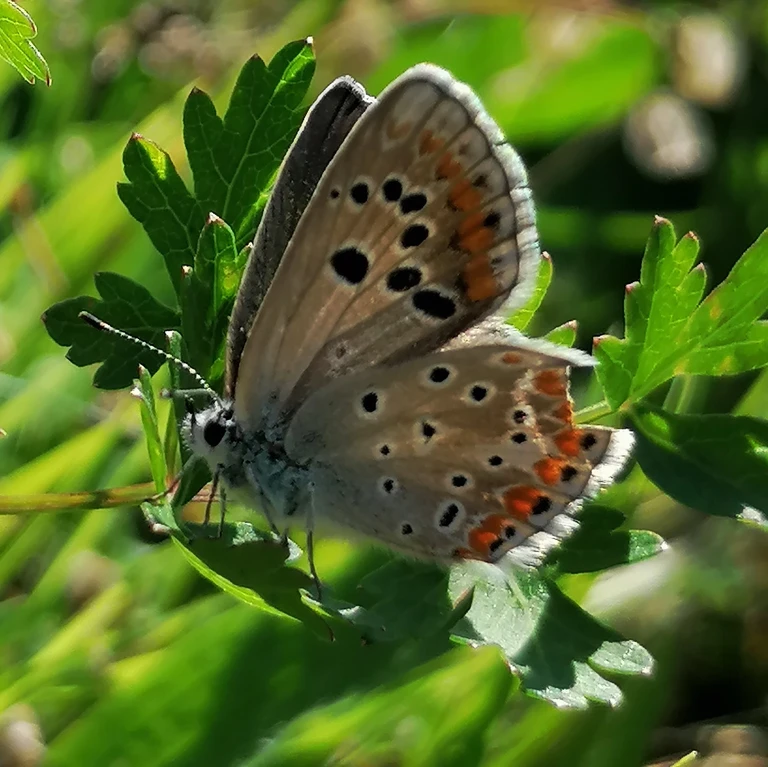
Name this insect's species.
Polyommatus dorylas
